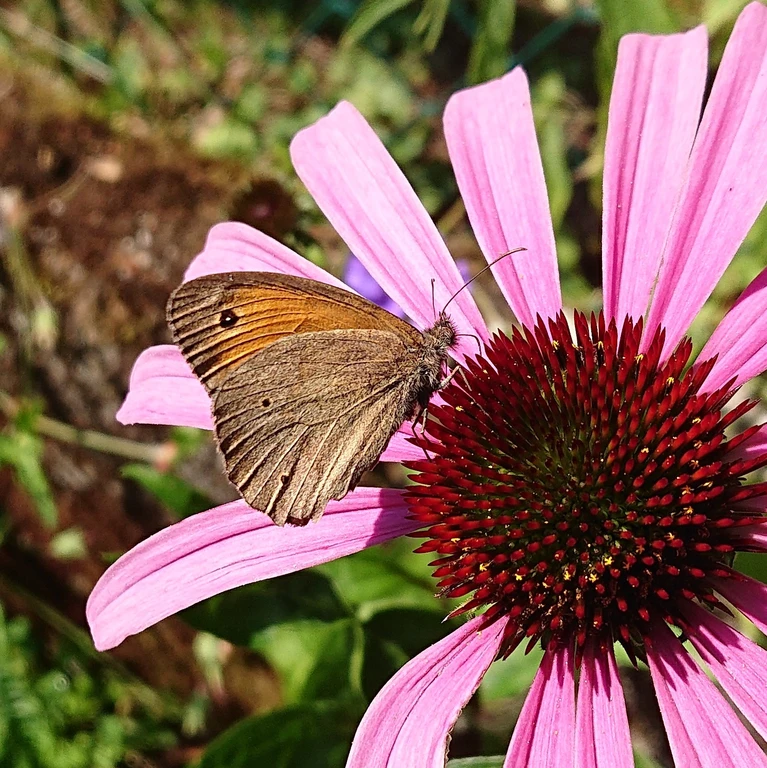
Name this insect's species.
Maniola jurtina
